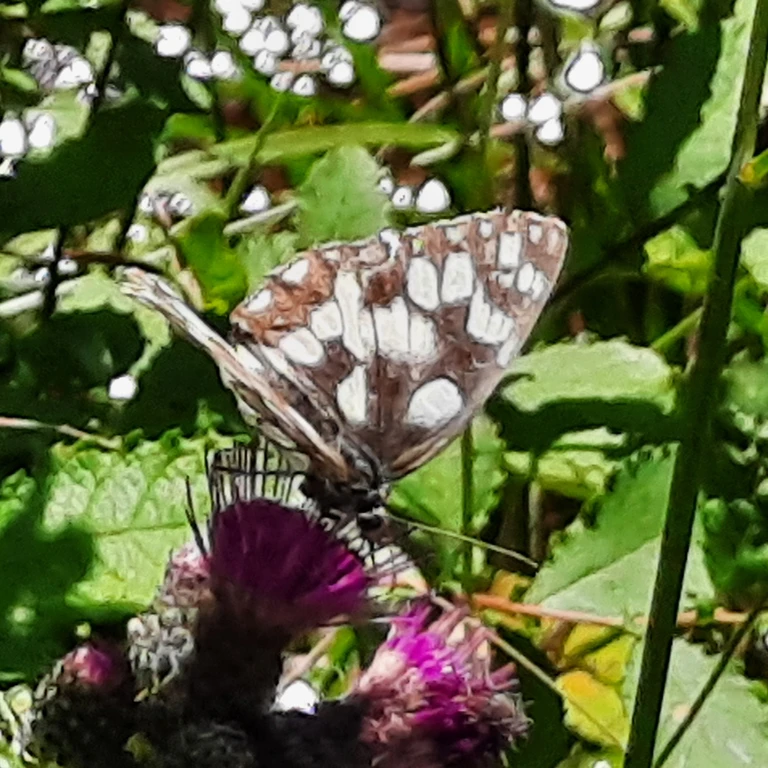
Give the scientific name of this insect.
Melanargia galathea
